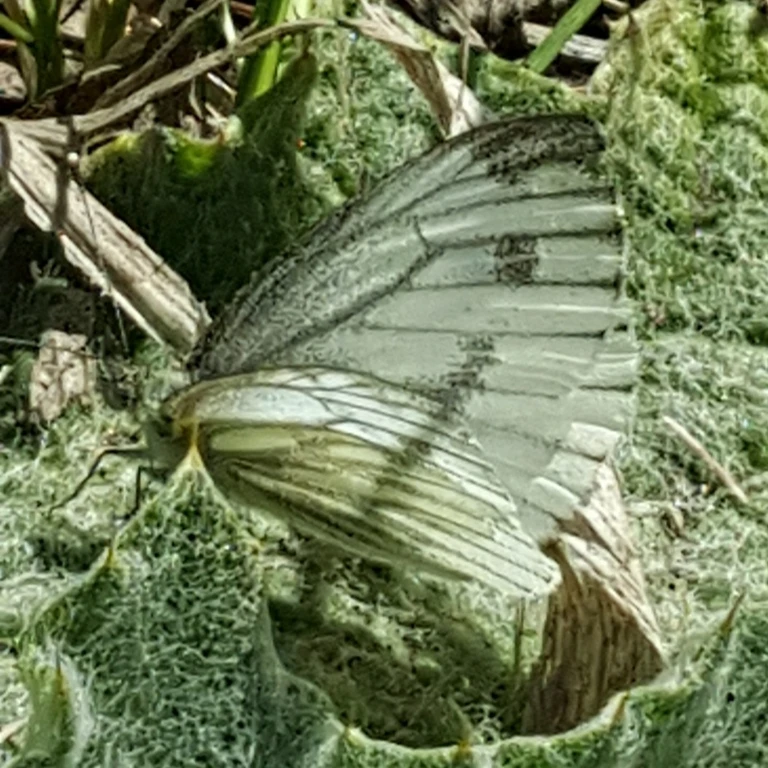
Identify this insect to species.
Pieris napi
